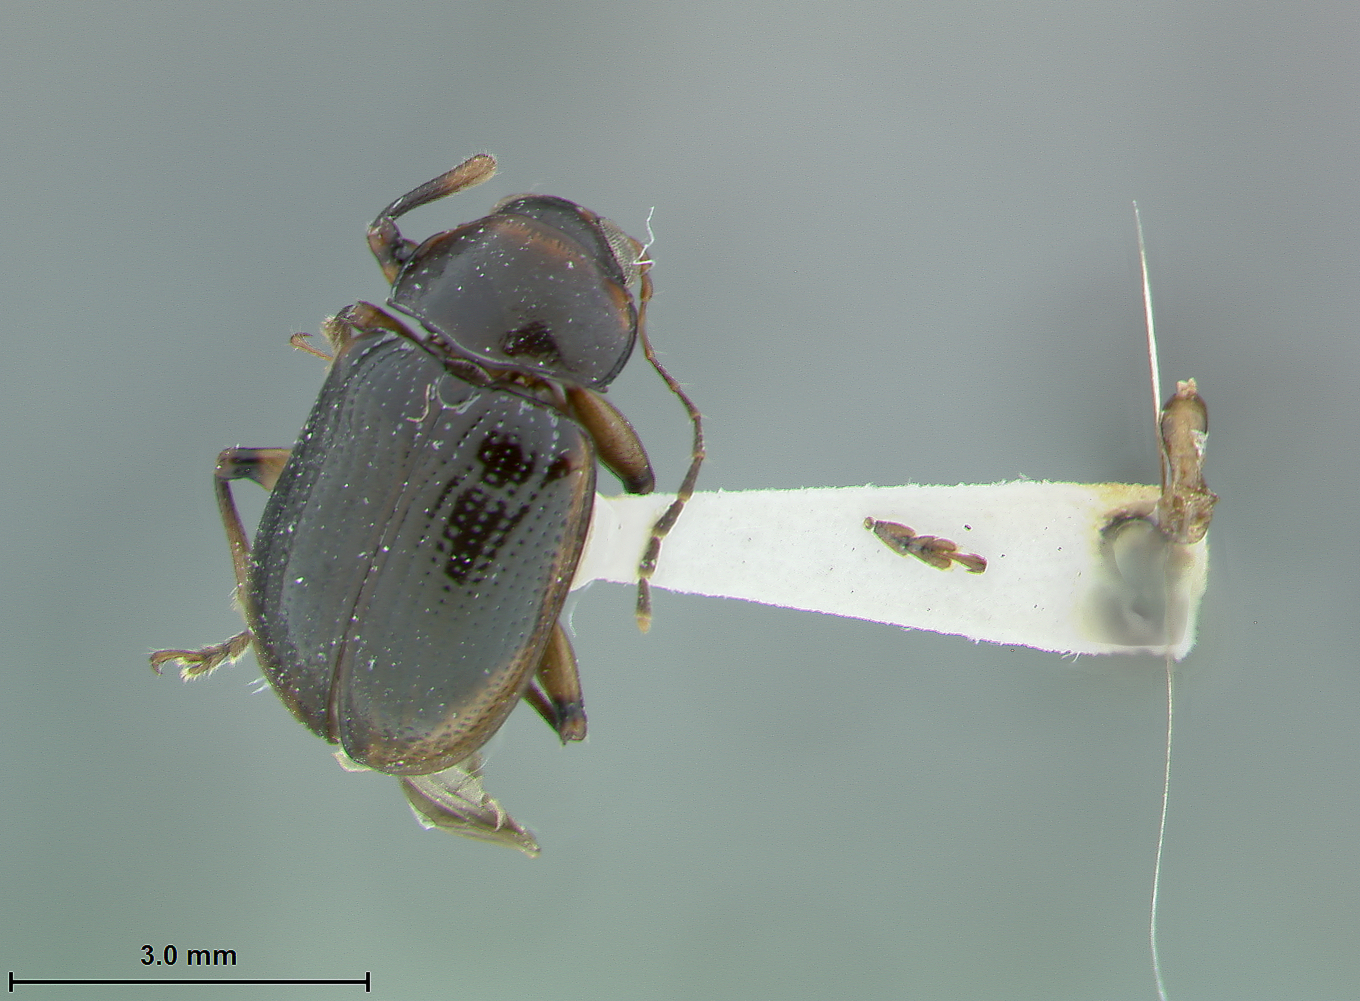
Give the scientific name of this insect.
Metachroma flavolimbatum
